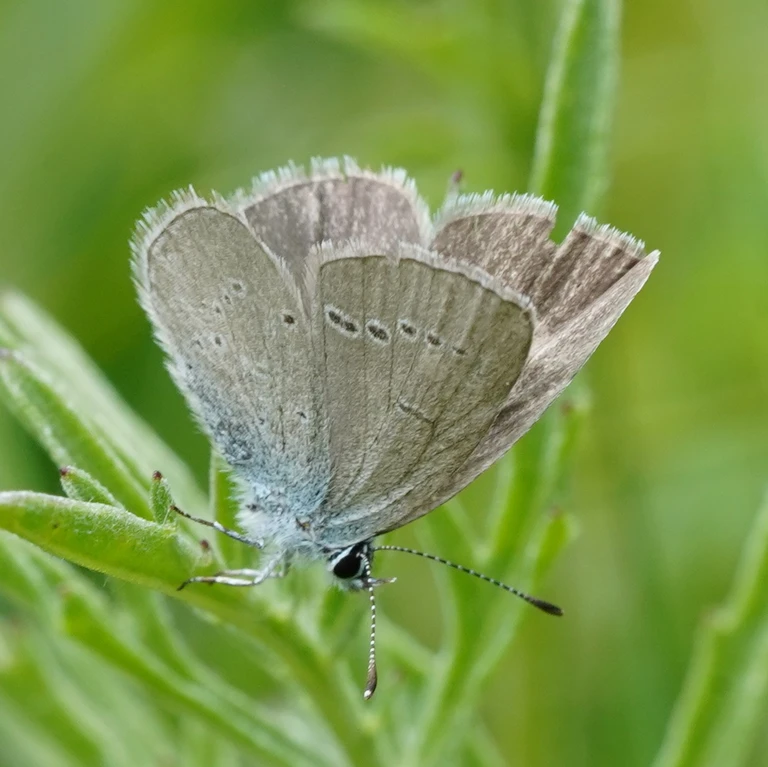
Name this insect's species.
Cupido minimus
